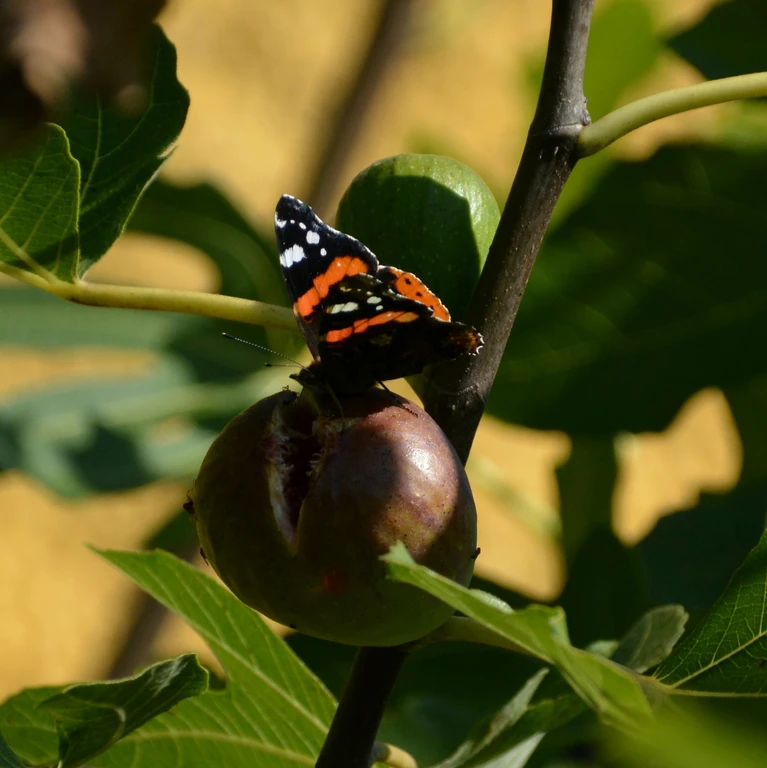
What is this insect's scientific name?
Vanessa atalanta
